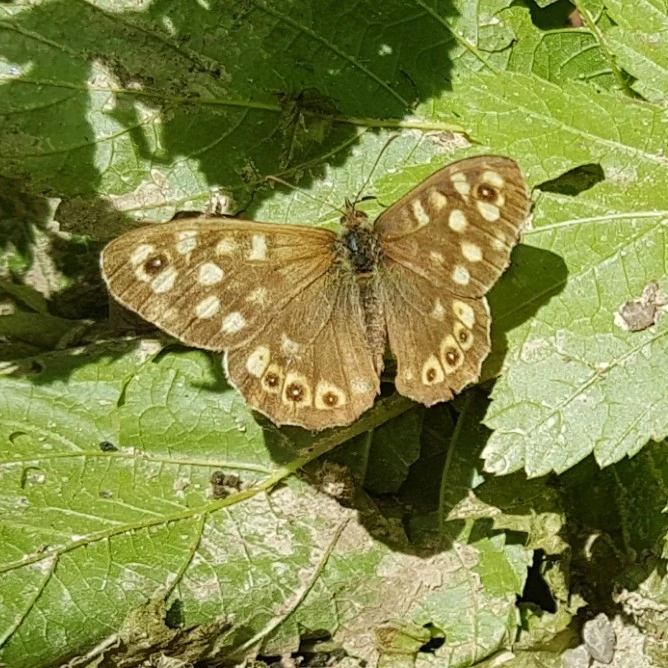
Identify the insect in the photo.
Pararge aegeria
